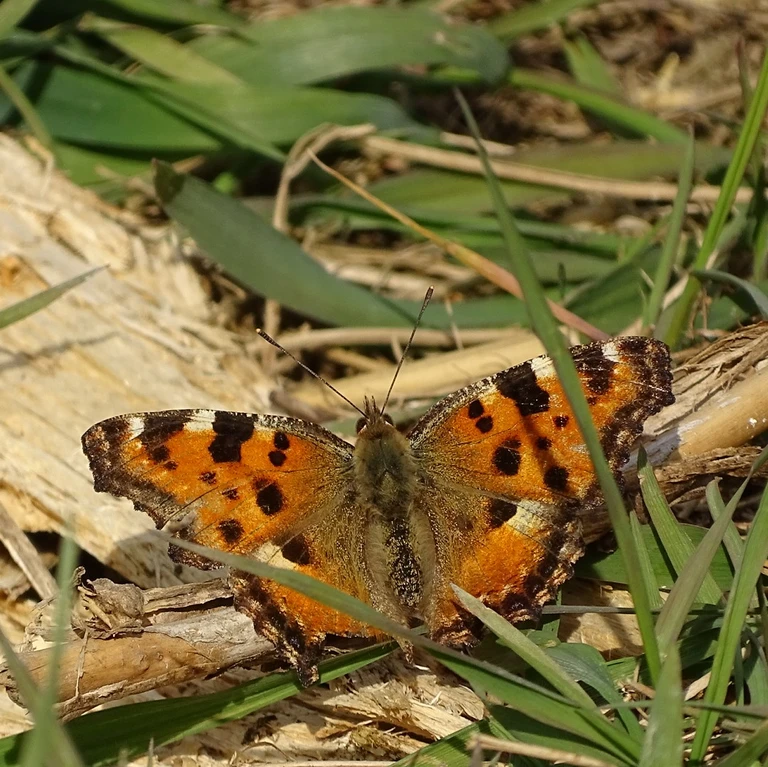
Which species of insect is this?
Nymphalis polychloros
